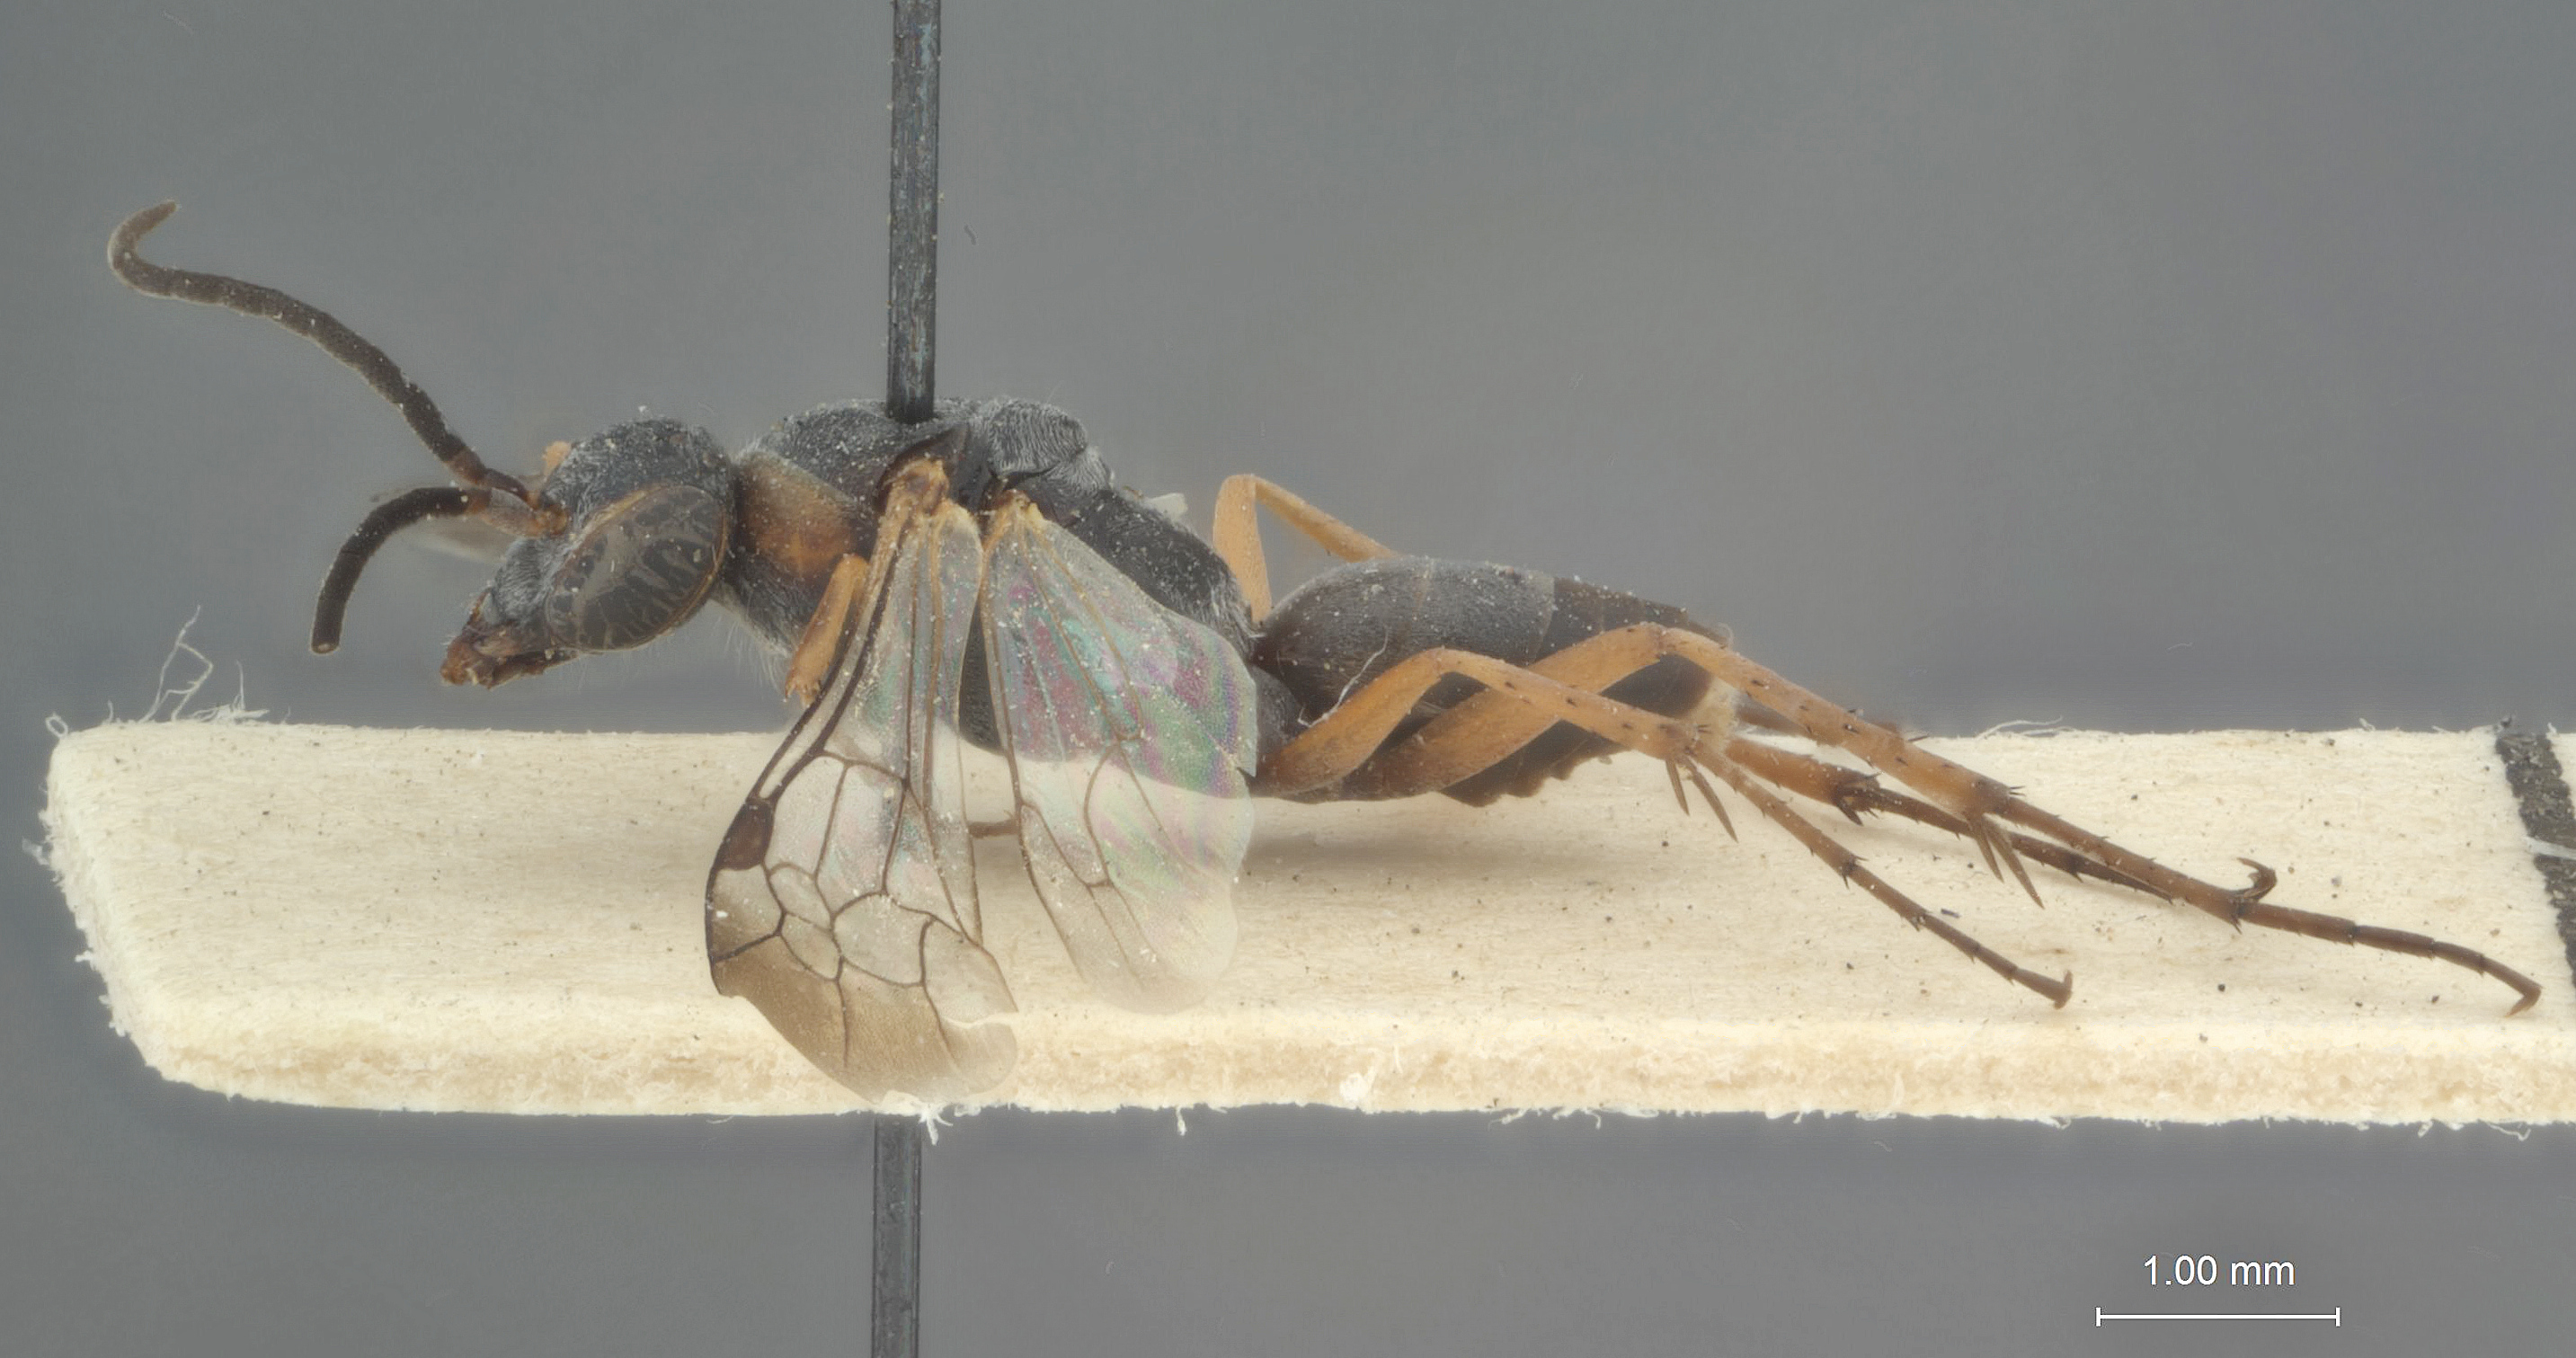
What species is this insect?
Pompilus waltli
